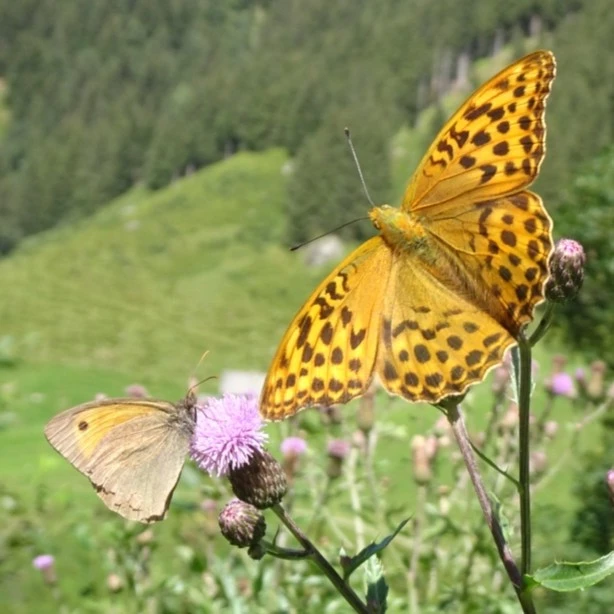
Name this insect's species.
Argynnis paphia
